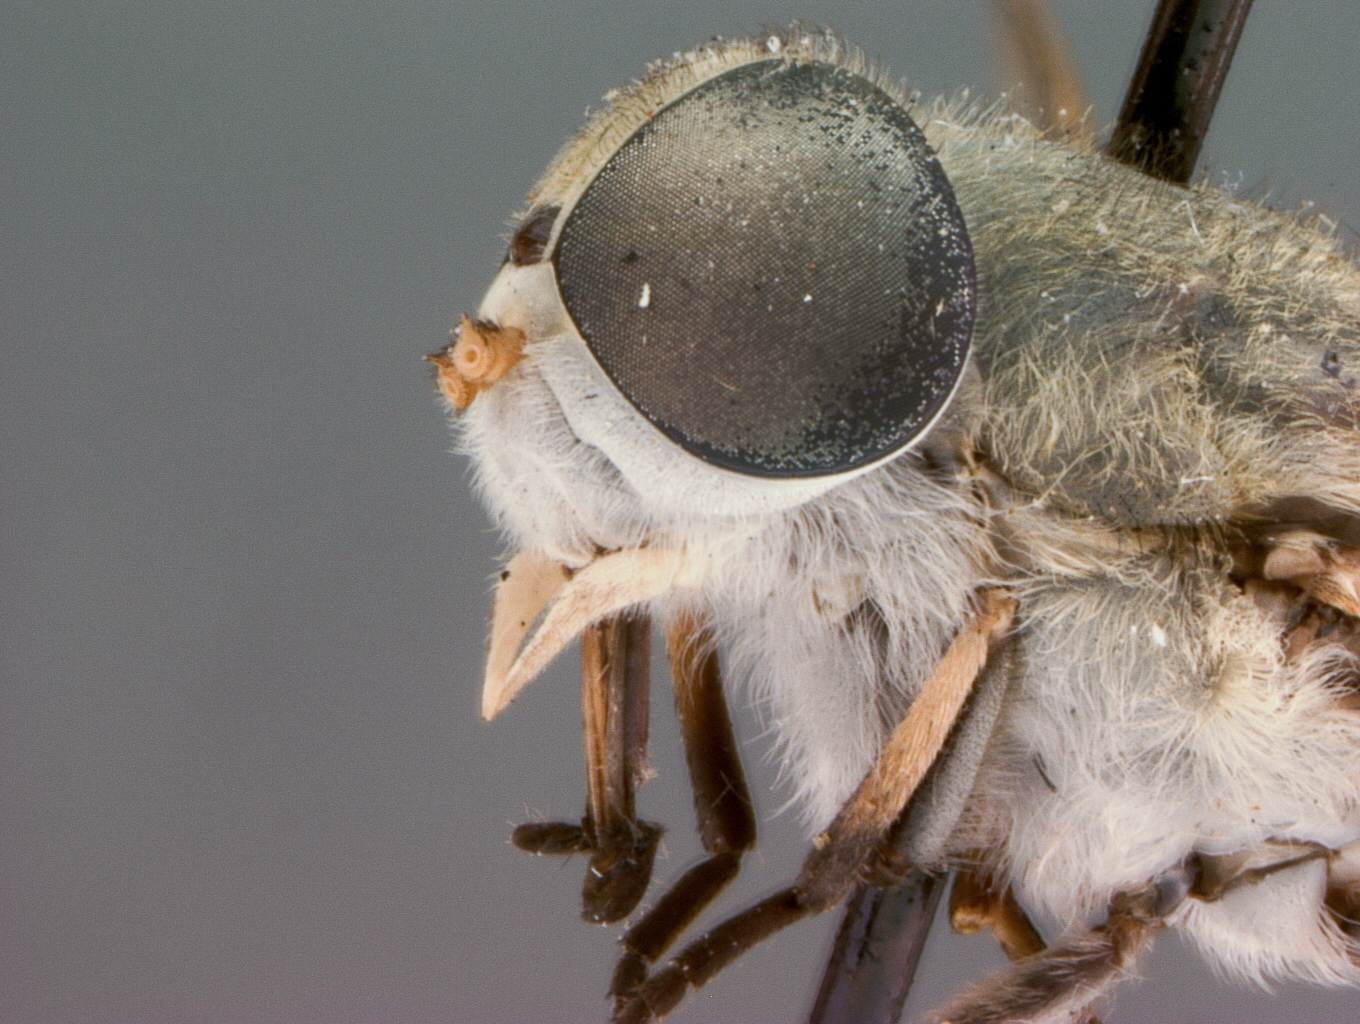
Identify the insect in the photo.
Tabanus bishoppi
